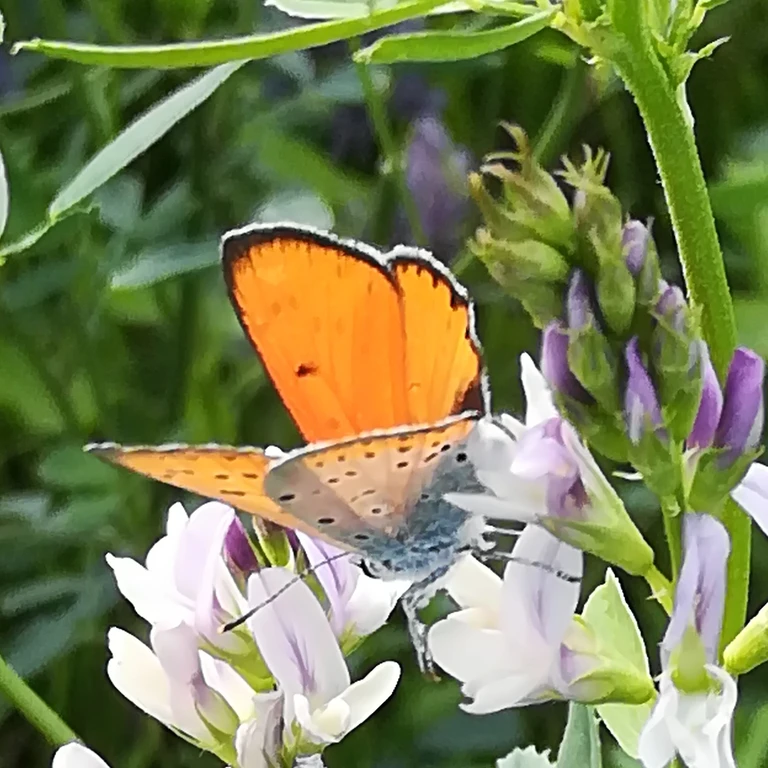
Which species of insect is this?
Lycaena dispar
